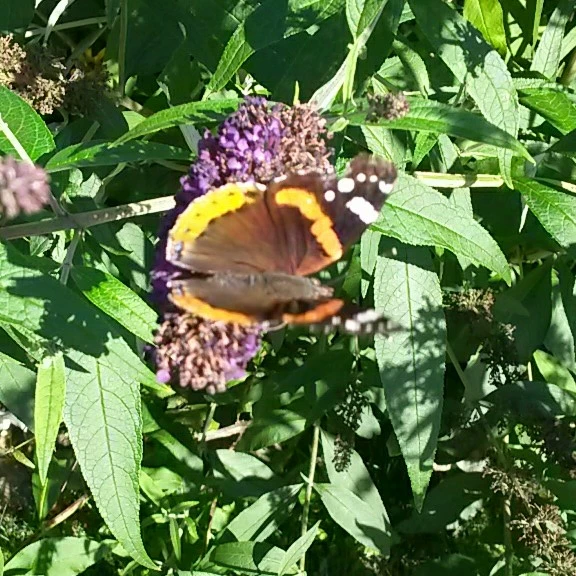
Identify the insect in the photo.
Vanessa atalanta
